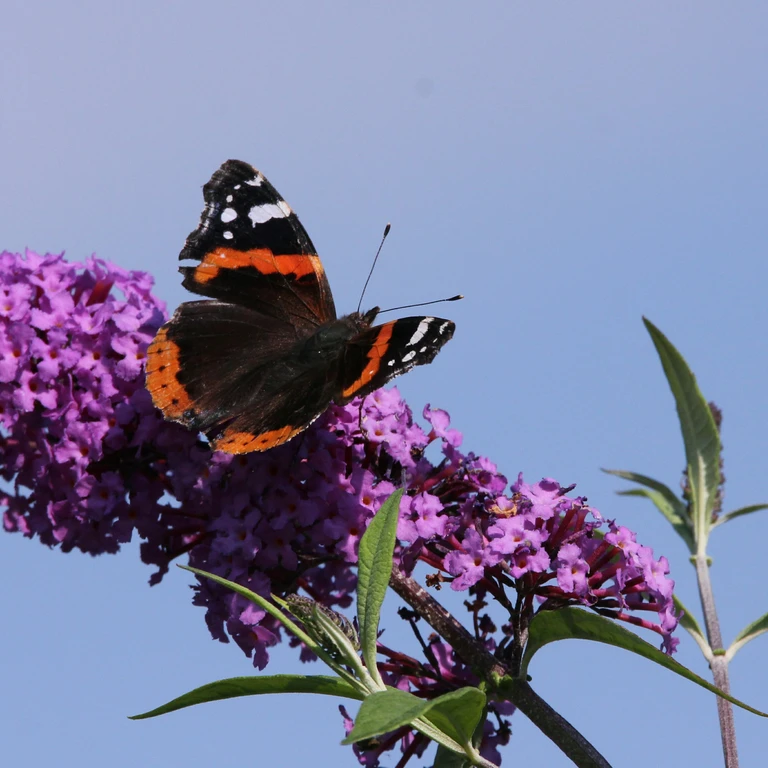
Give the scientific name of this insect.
Vanessa atalanta
